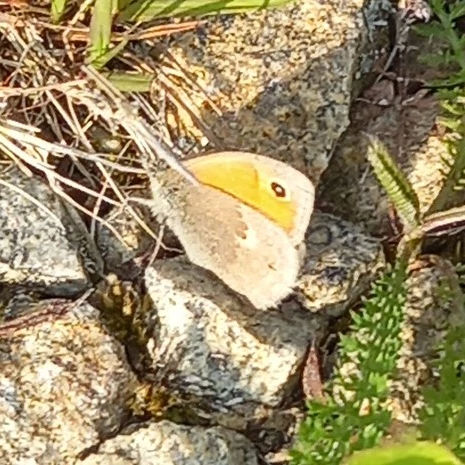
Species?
Coenonympha pamphilus
